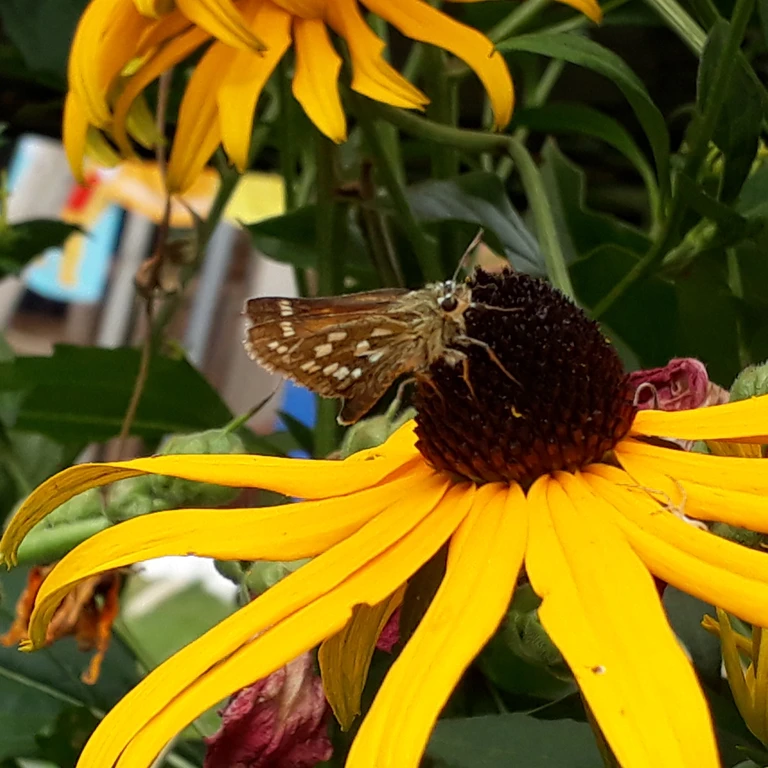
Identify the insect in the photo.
Hesperia comma
